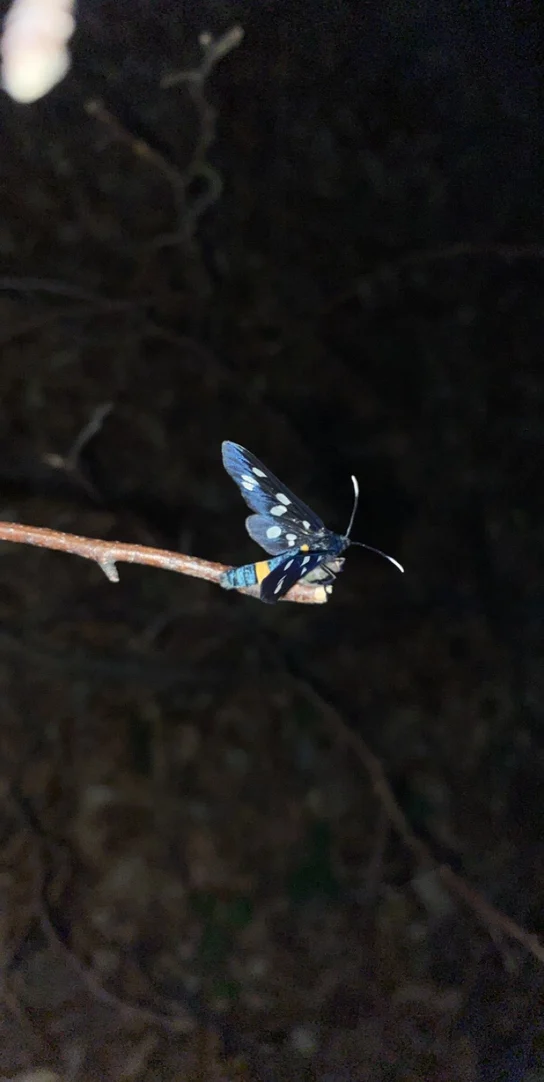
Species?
Amata phegea
